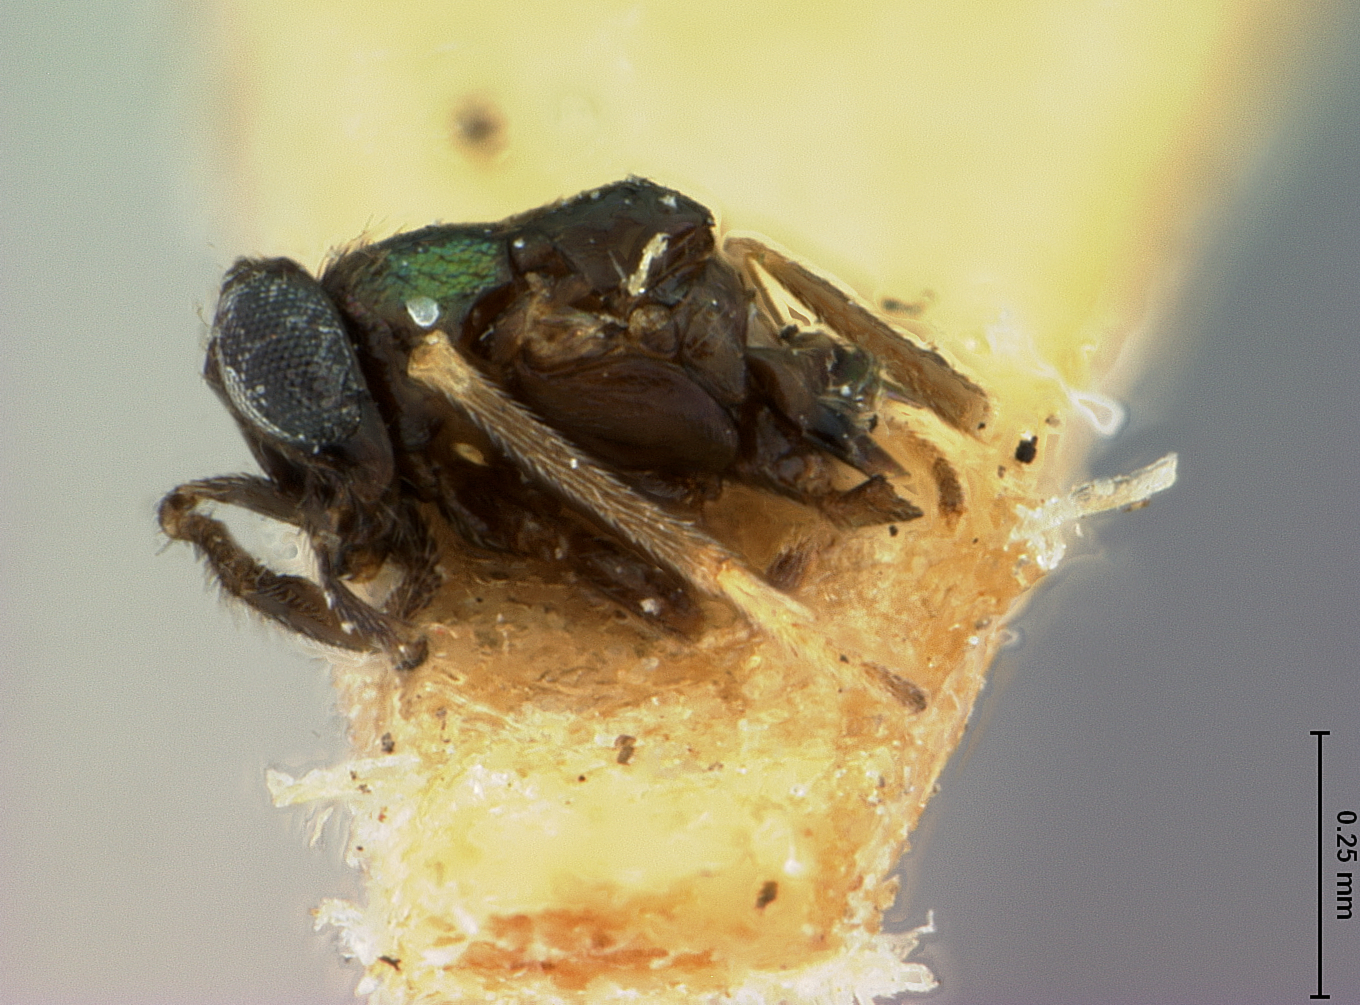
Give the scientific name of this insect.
Barecyntus floridanus
